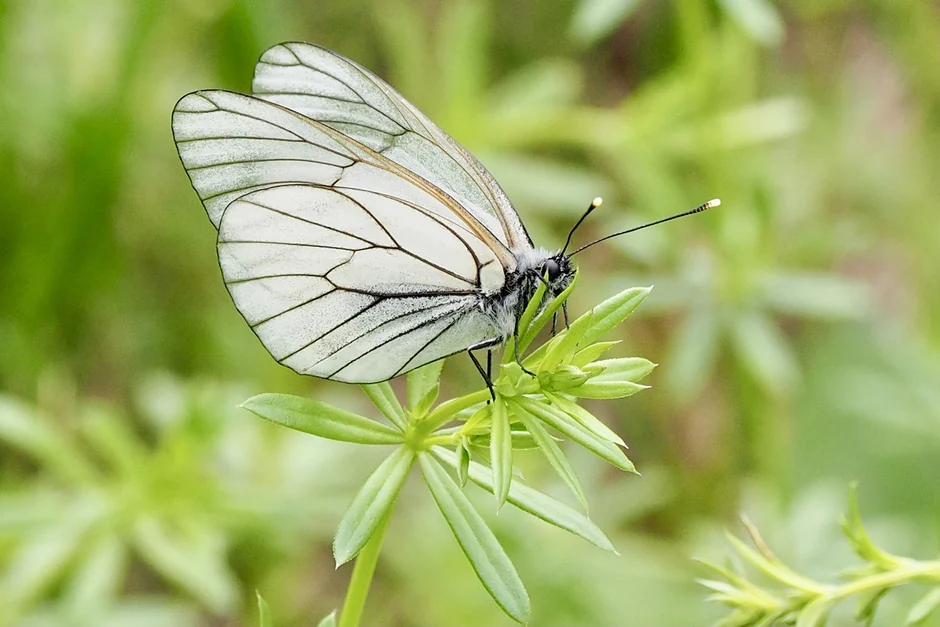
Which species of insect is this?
Aporia crataegi
